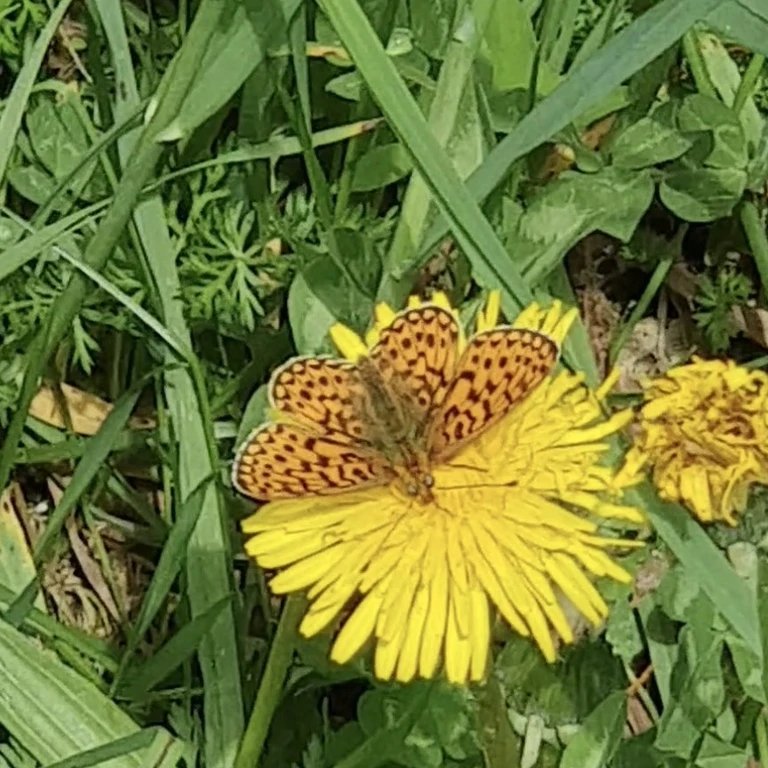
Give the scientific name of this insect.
Boloria euphrosyne (also Clossiana euphrosyne)
